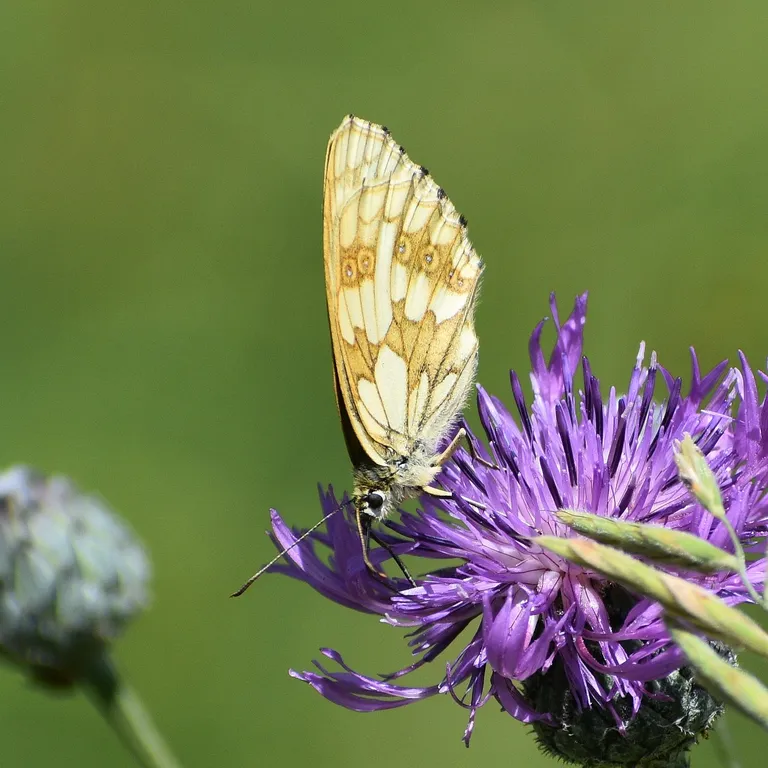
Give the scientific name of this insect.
Melanargia galathea
